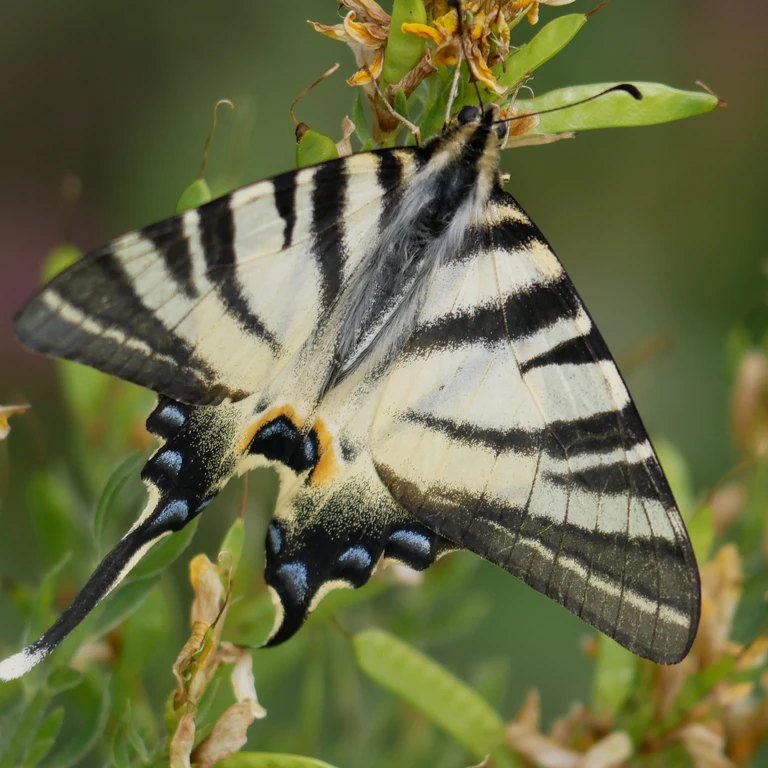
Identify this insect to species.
Iphiclides podalirius
